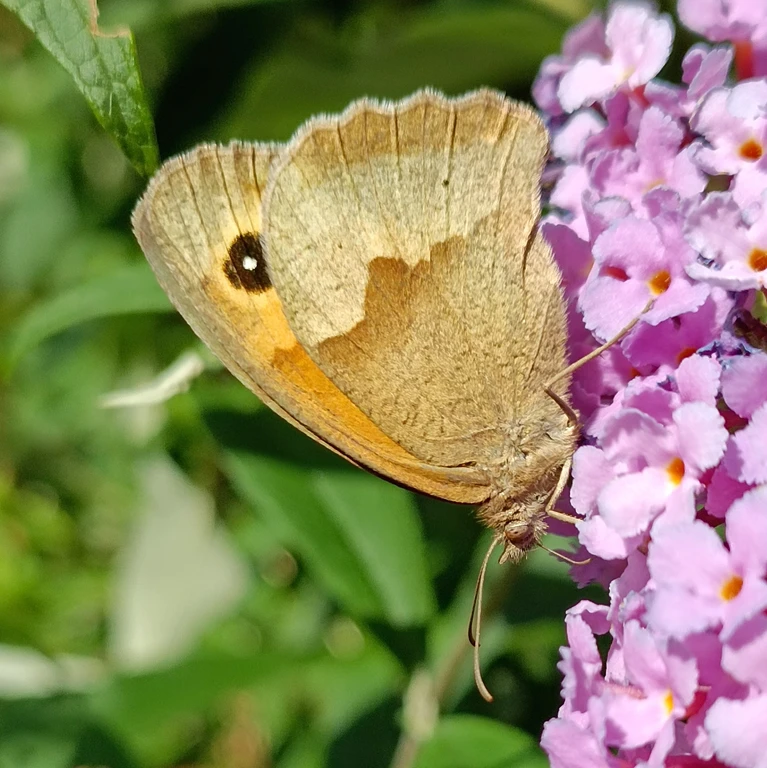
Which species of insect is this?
Maniola jurtina
